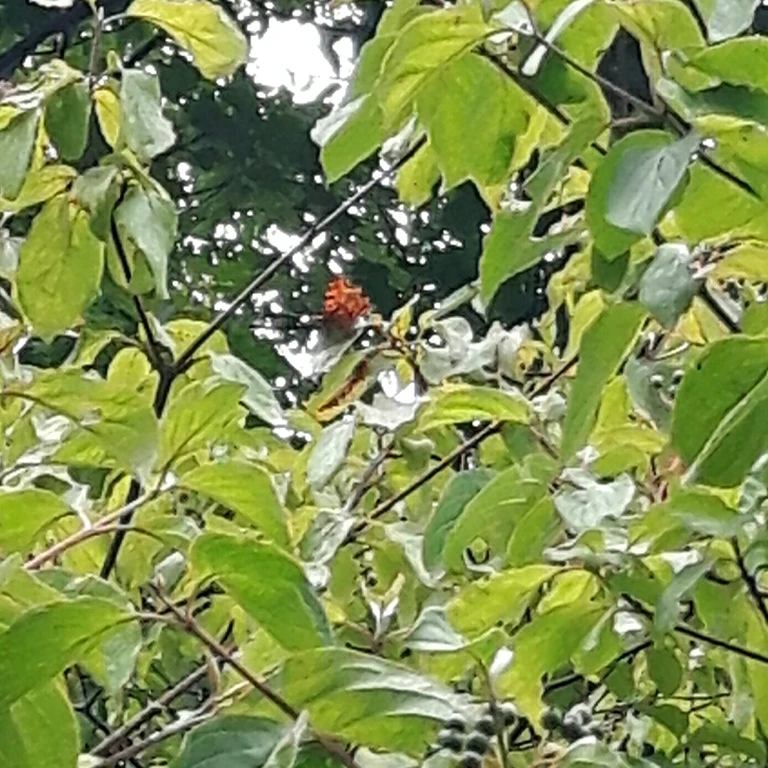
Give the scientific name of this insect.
Polygonia c-album
